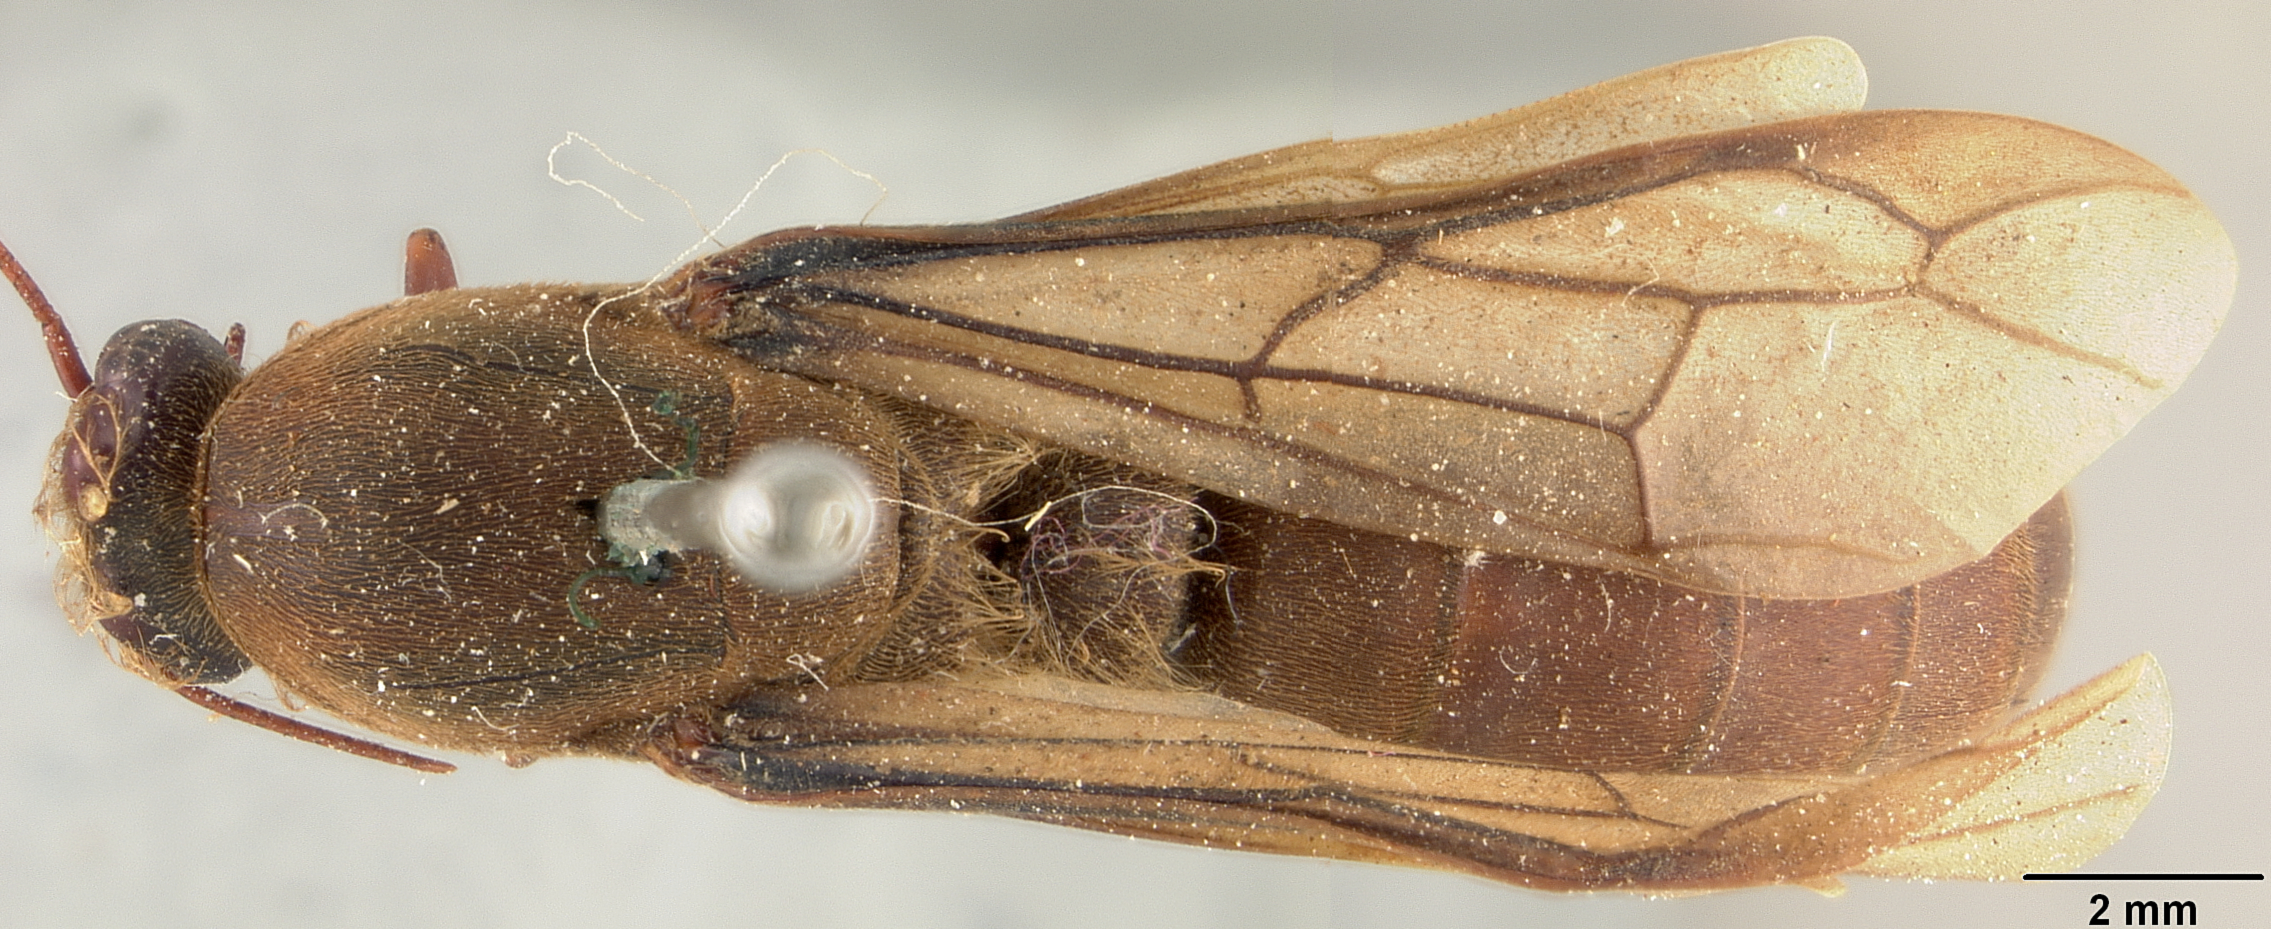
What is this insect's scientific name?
Dorylus moestus
